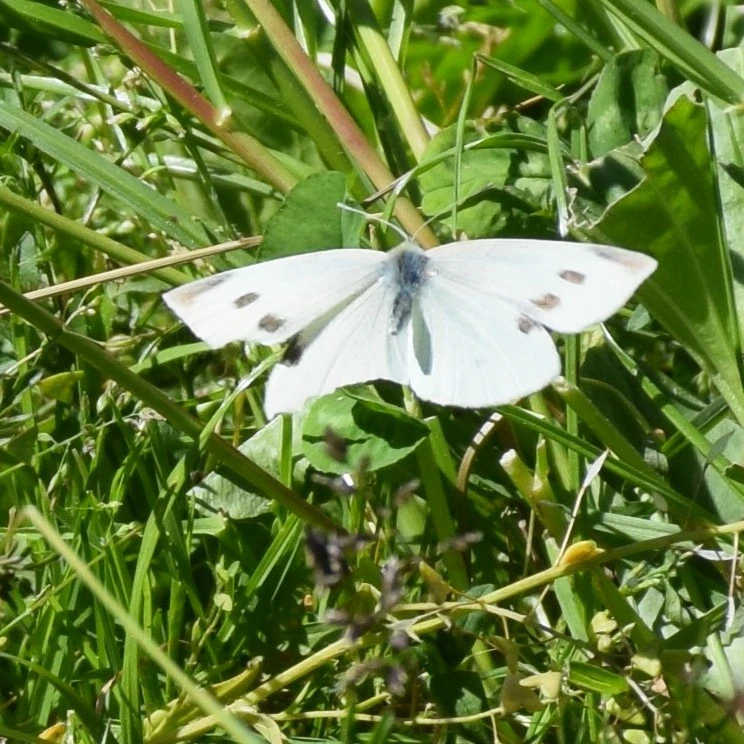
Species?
Pieris rapae
